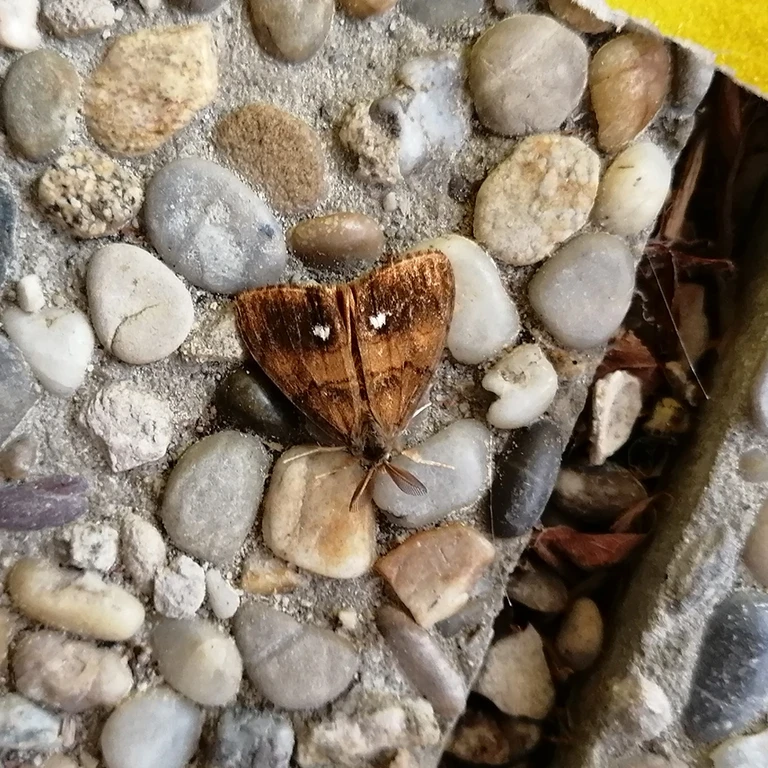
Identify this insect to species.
Orgyia antiqua
